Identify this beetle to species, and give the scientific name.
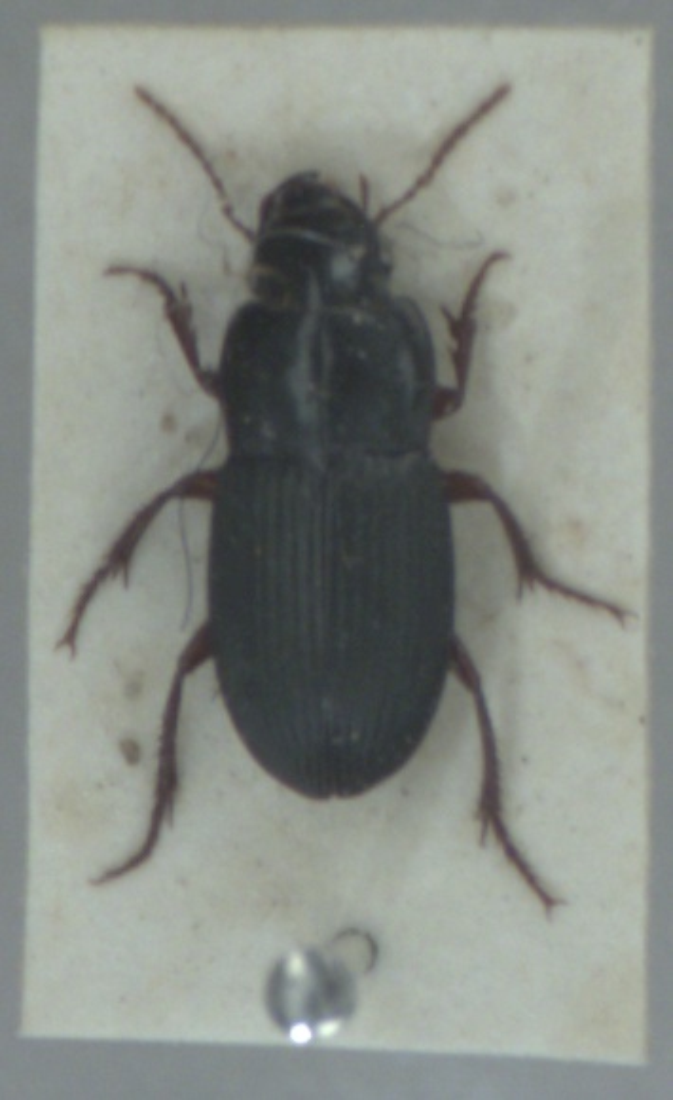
Harpalus rubripes
